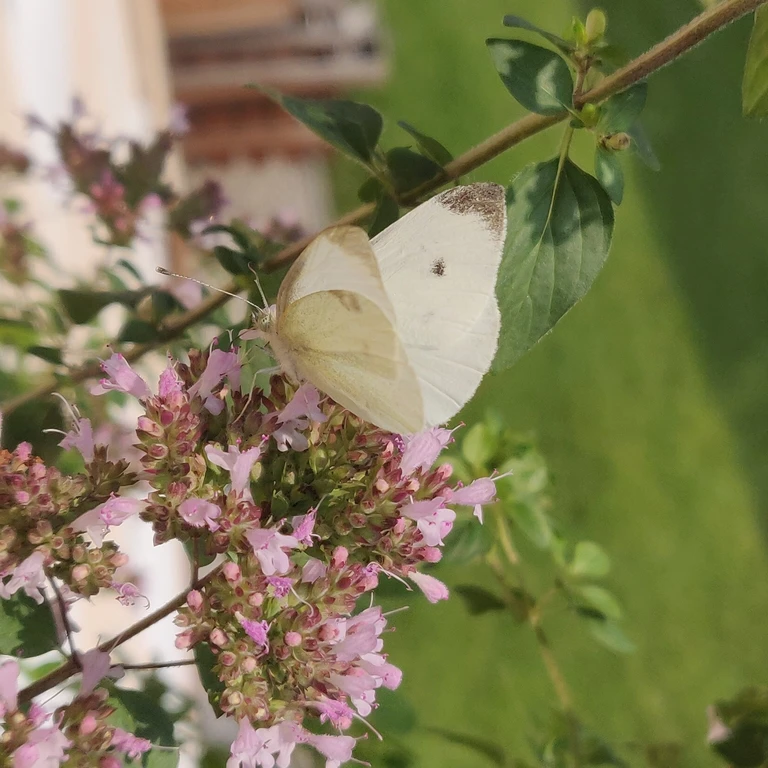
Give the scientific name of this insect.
Pieris rapae
